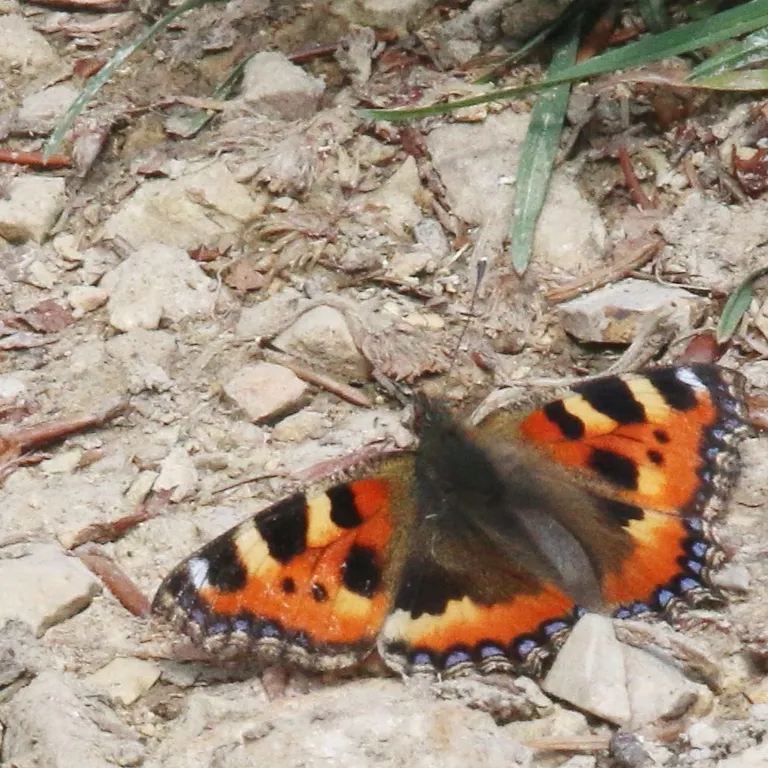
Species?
Aglais urticae
